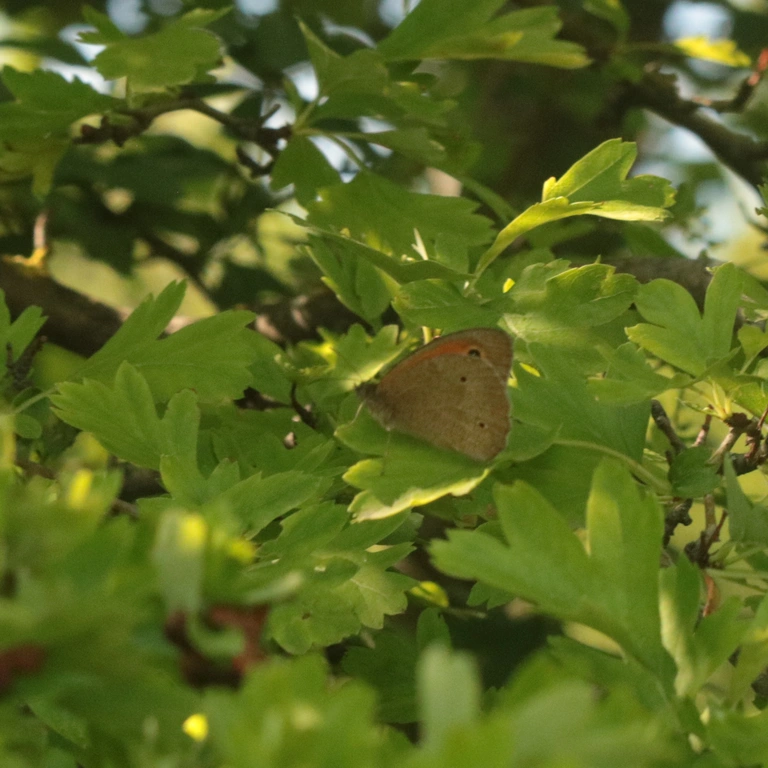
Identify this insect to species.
Maniola jurtina
